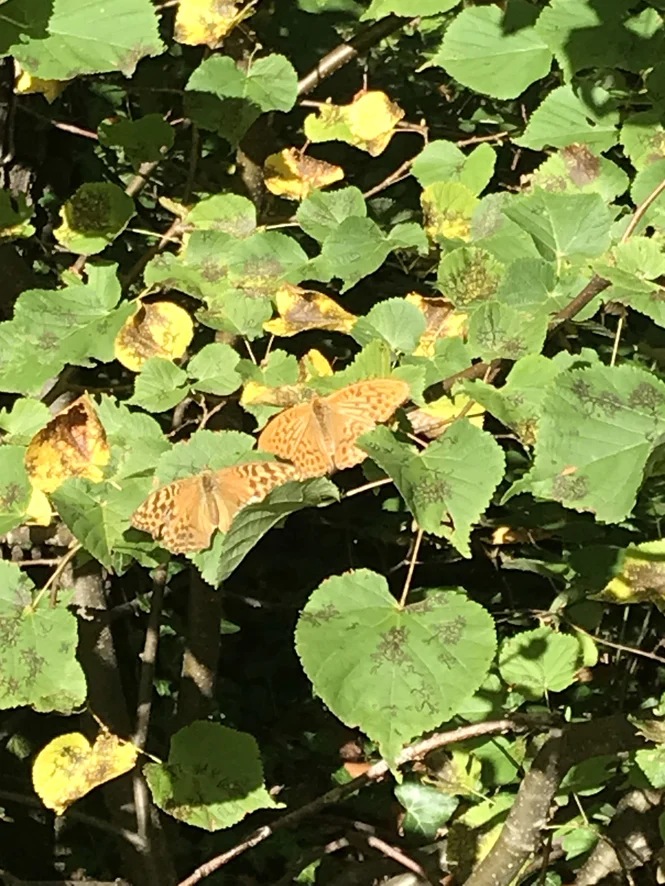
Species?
Argynnis paphia
